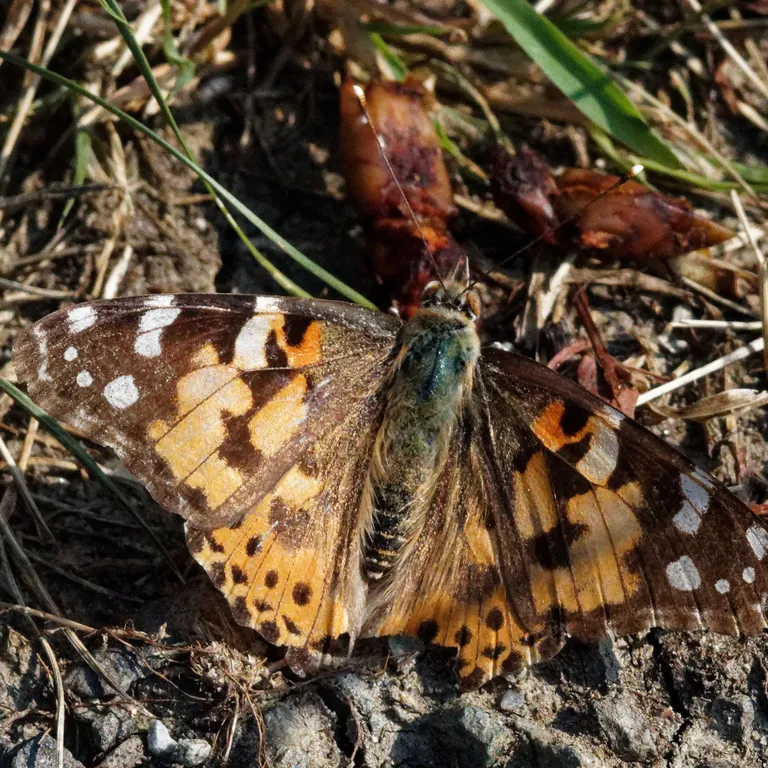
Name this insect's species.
Vanessa cardui
